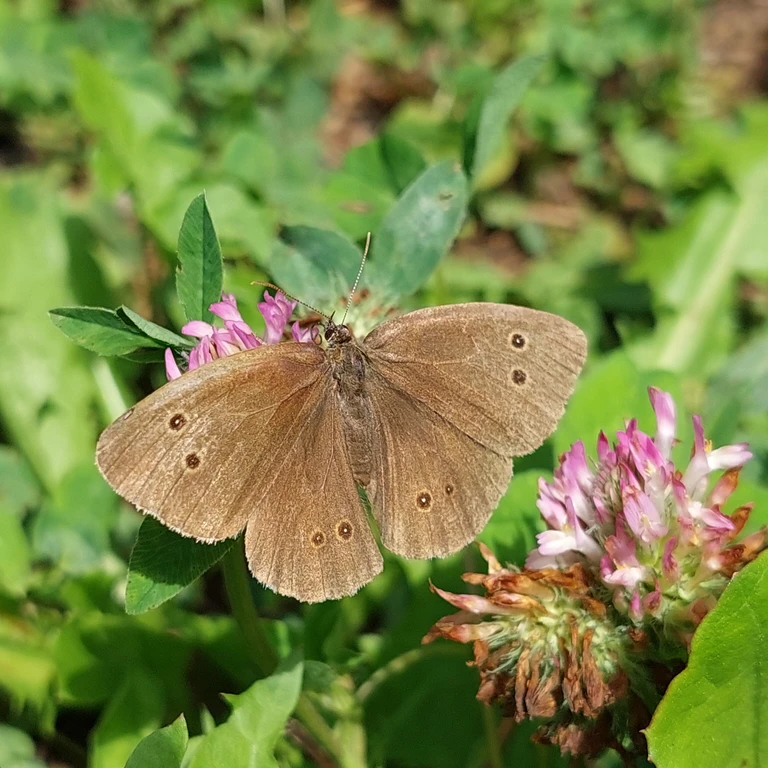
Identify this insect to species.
Aphantopus hyperantus
